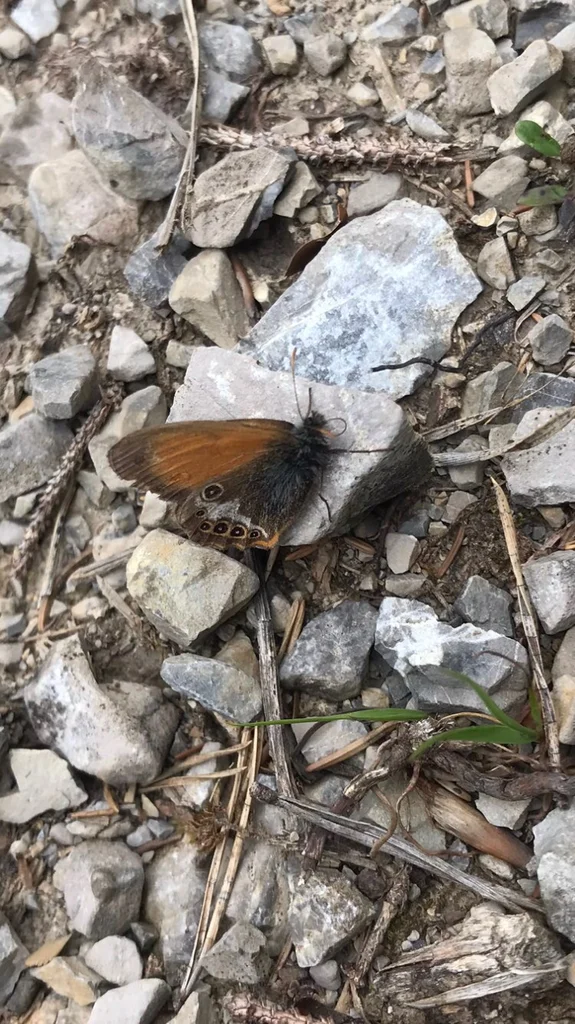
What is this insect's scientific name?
Coenonympha arcania
